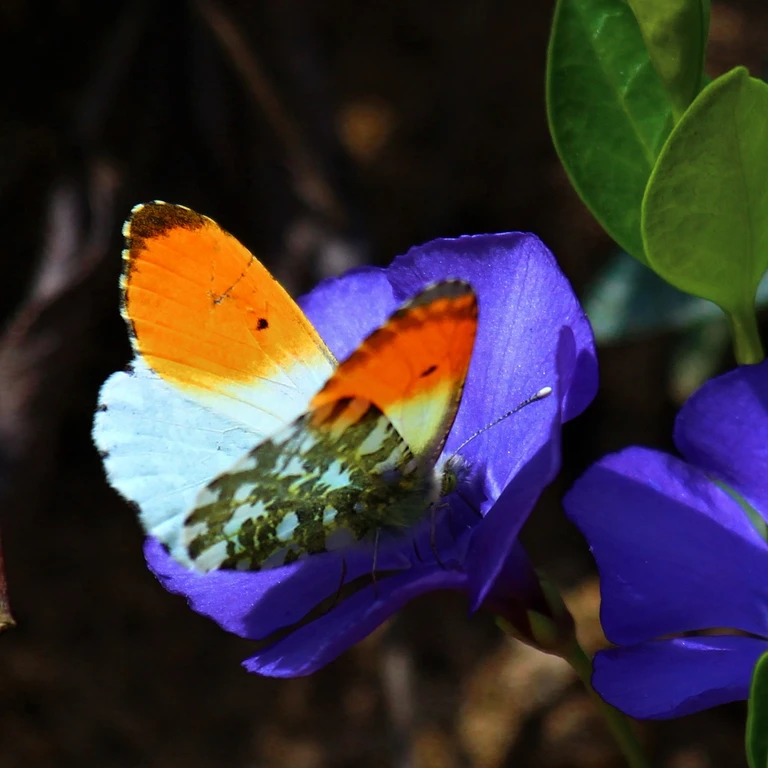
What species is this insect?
Anthocharis cardamines
